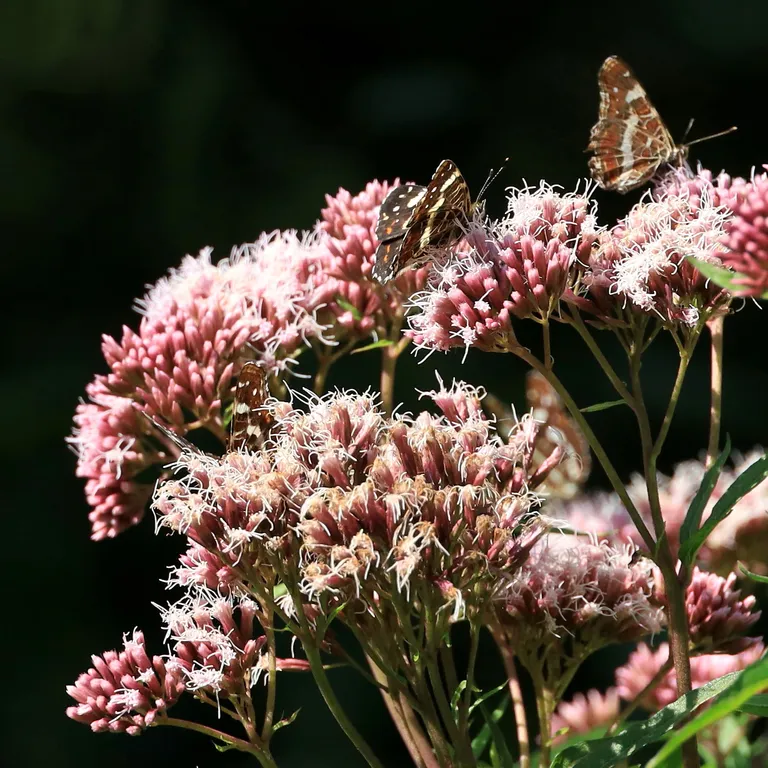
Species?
Araschnia levana
